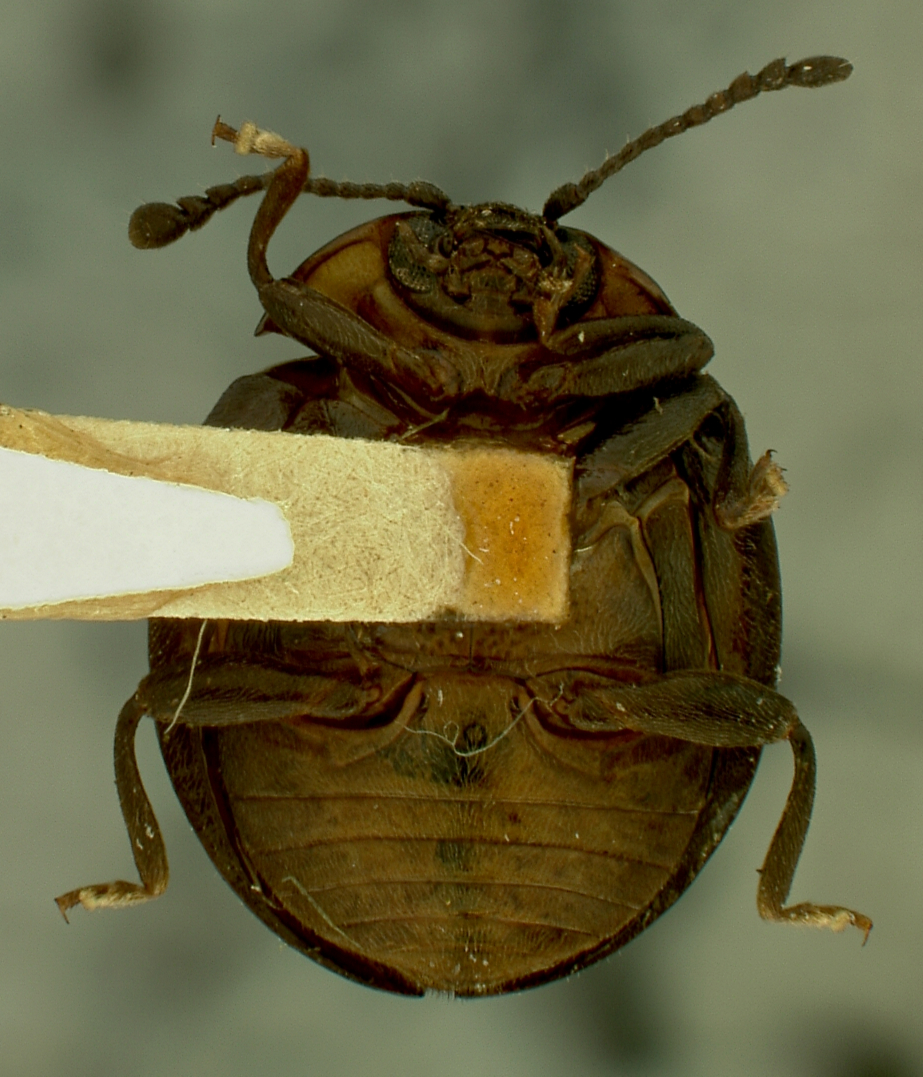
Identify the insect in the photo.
Beccaria denticornis
